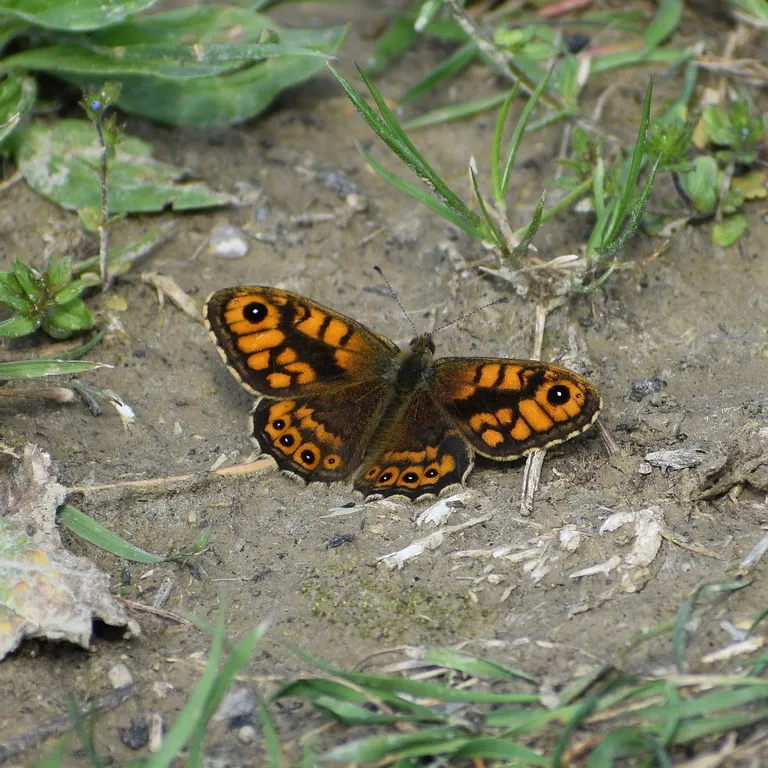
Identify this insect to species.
Lasiommata megera (also Pararge megera)
